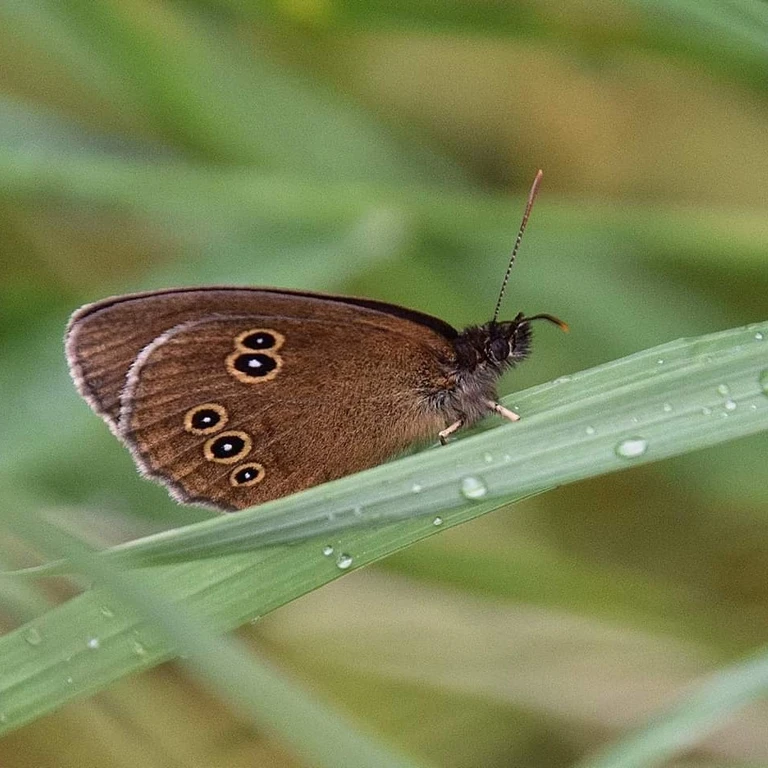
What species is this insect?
Aphantopus hyperantus
